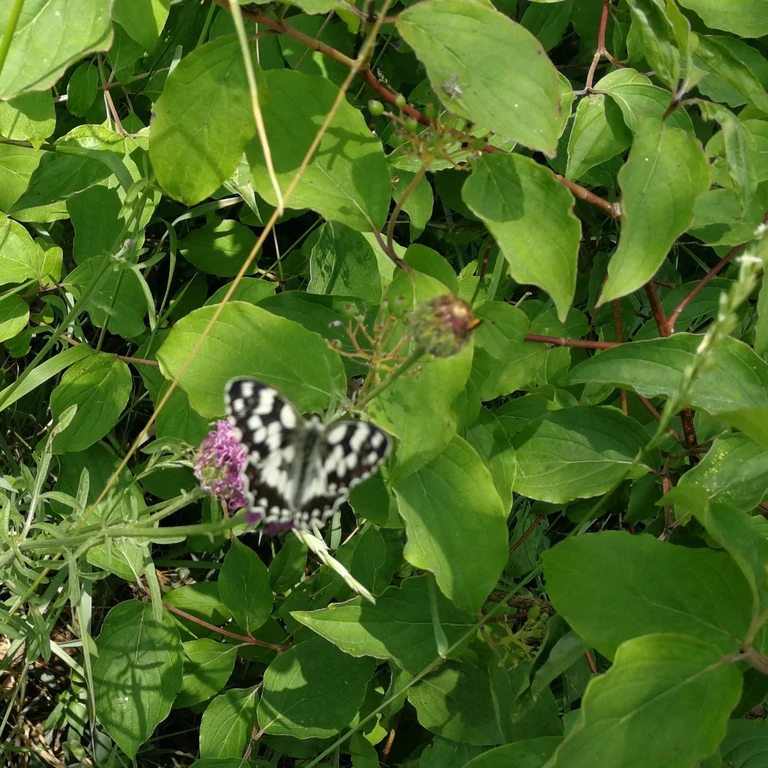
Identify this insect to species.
Melanargia galathea
